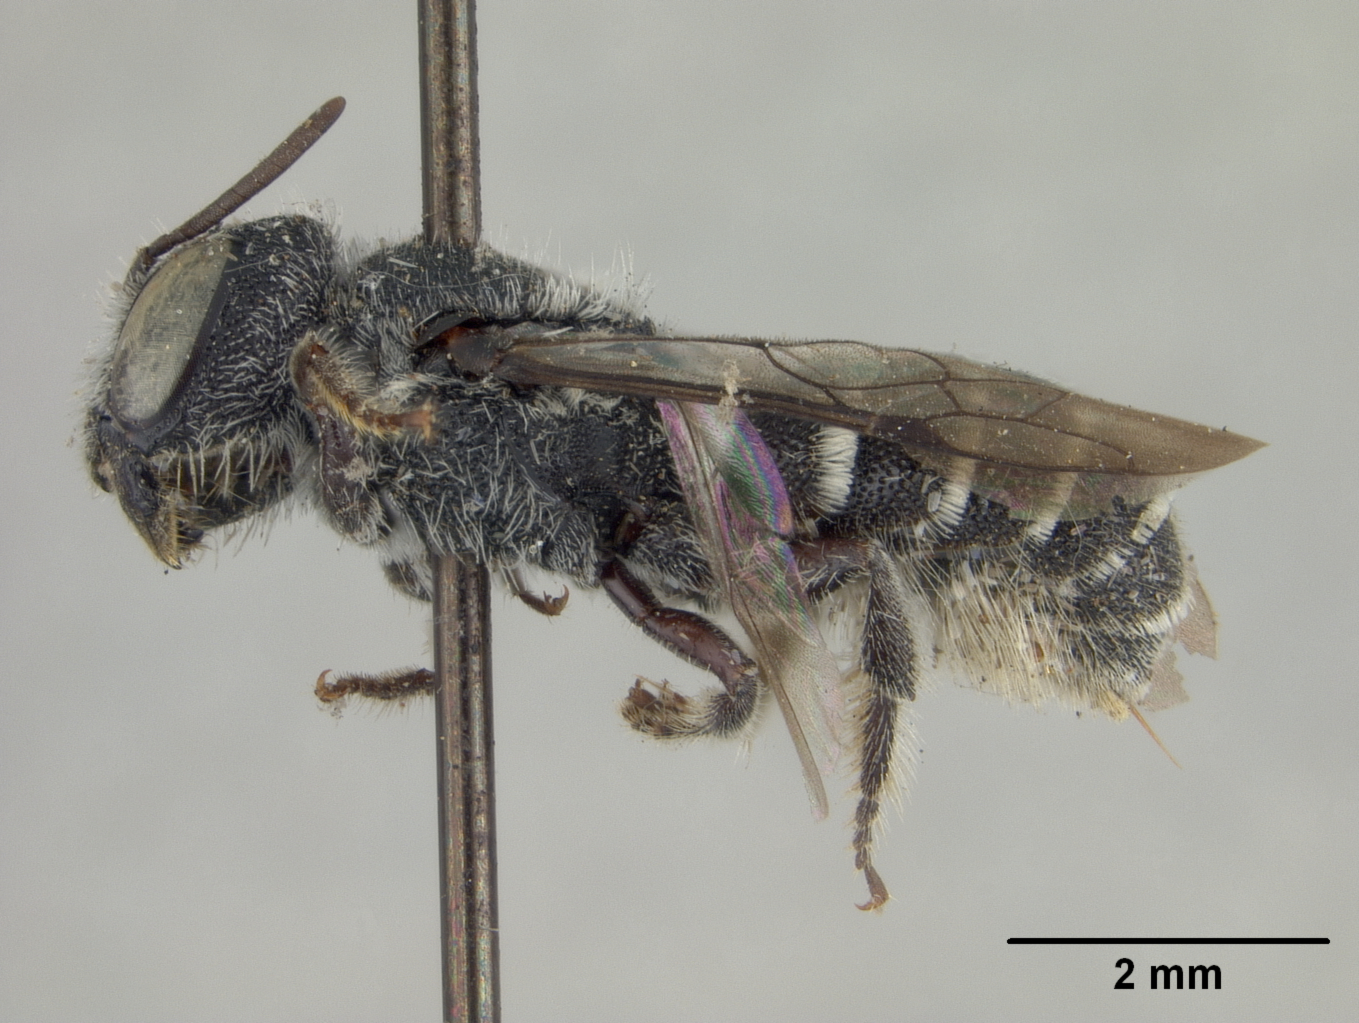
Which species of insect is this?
Heriades texana
